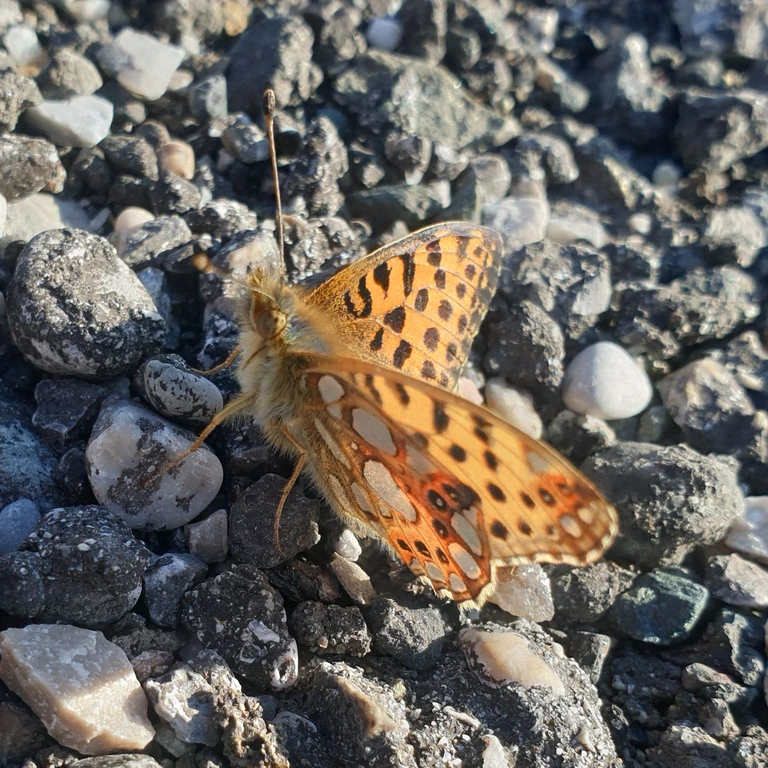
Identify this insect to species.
Issoria lathonia
